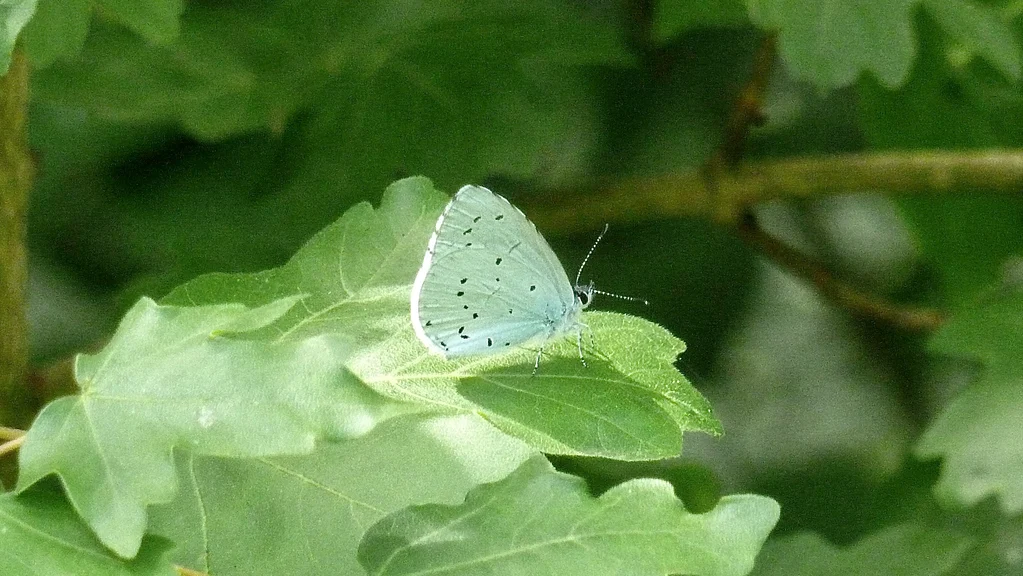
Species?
Celastrina argiolus
